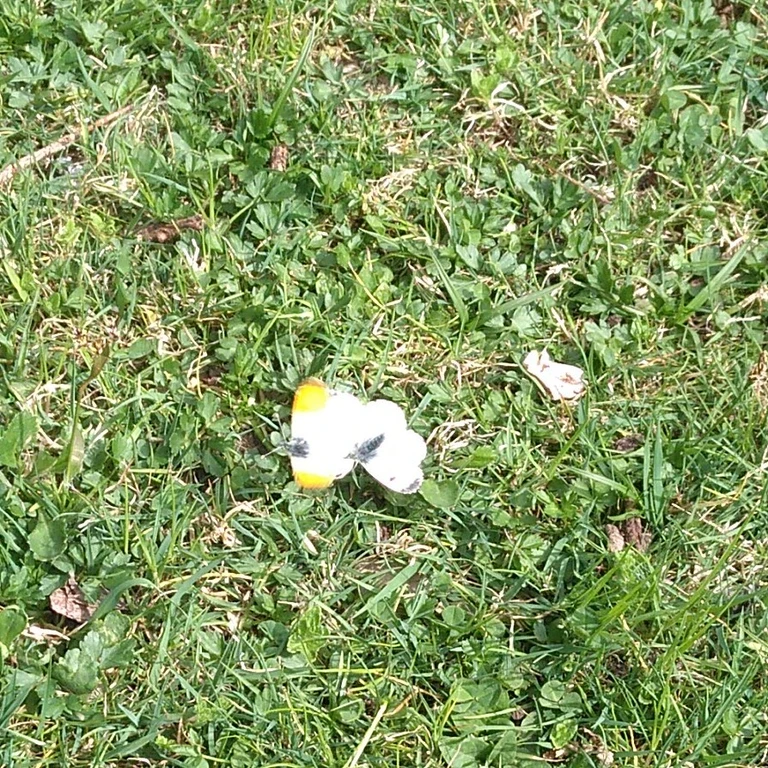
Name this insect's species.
Anthocharis cardamines
